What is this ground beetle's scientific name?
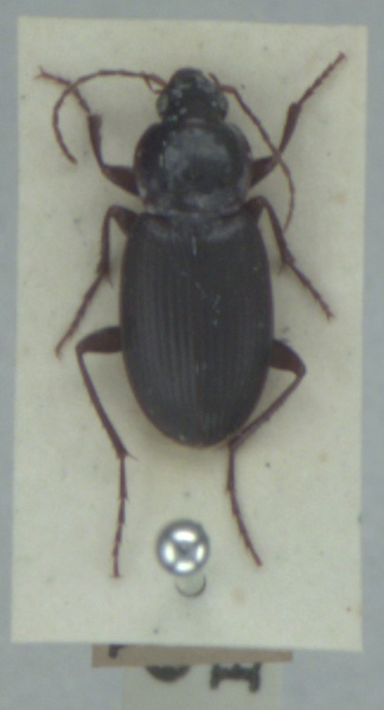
Calathus rotundicollis
